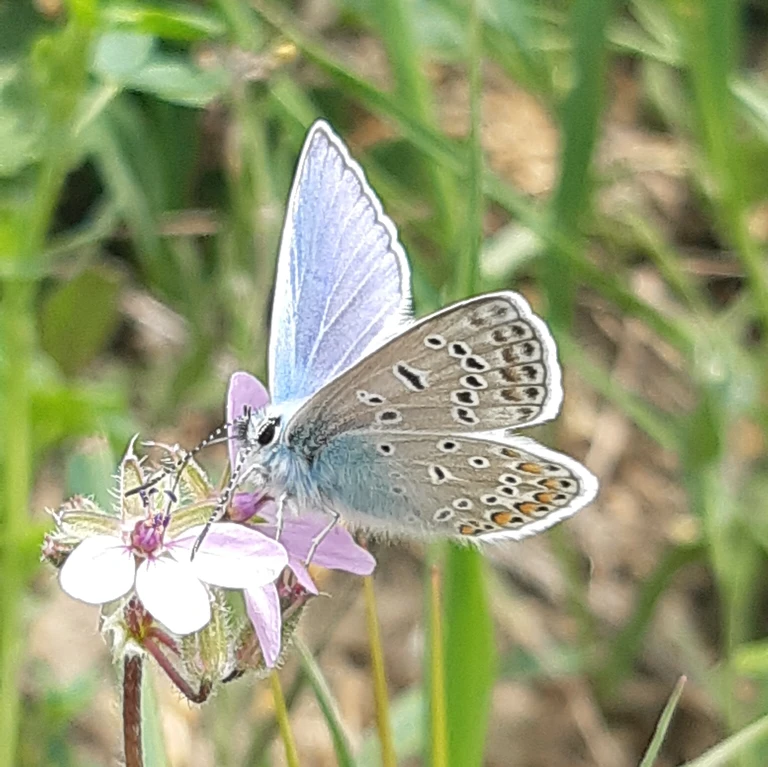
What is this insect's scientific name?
Polyommatus icarus
